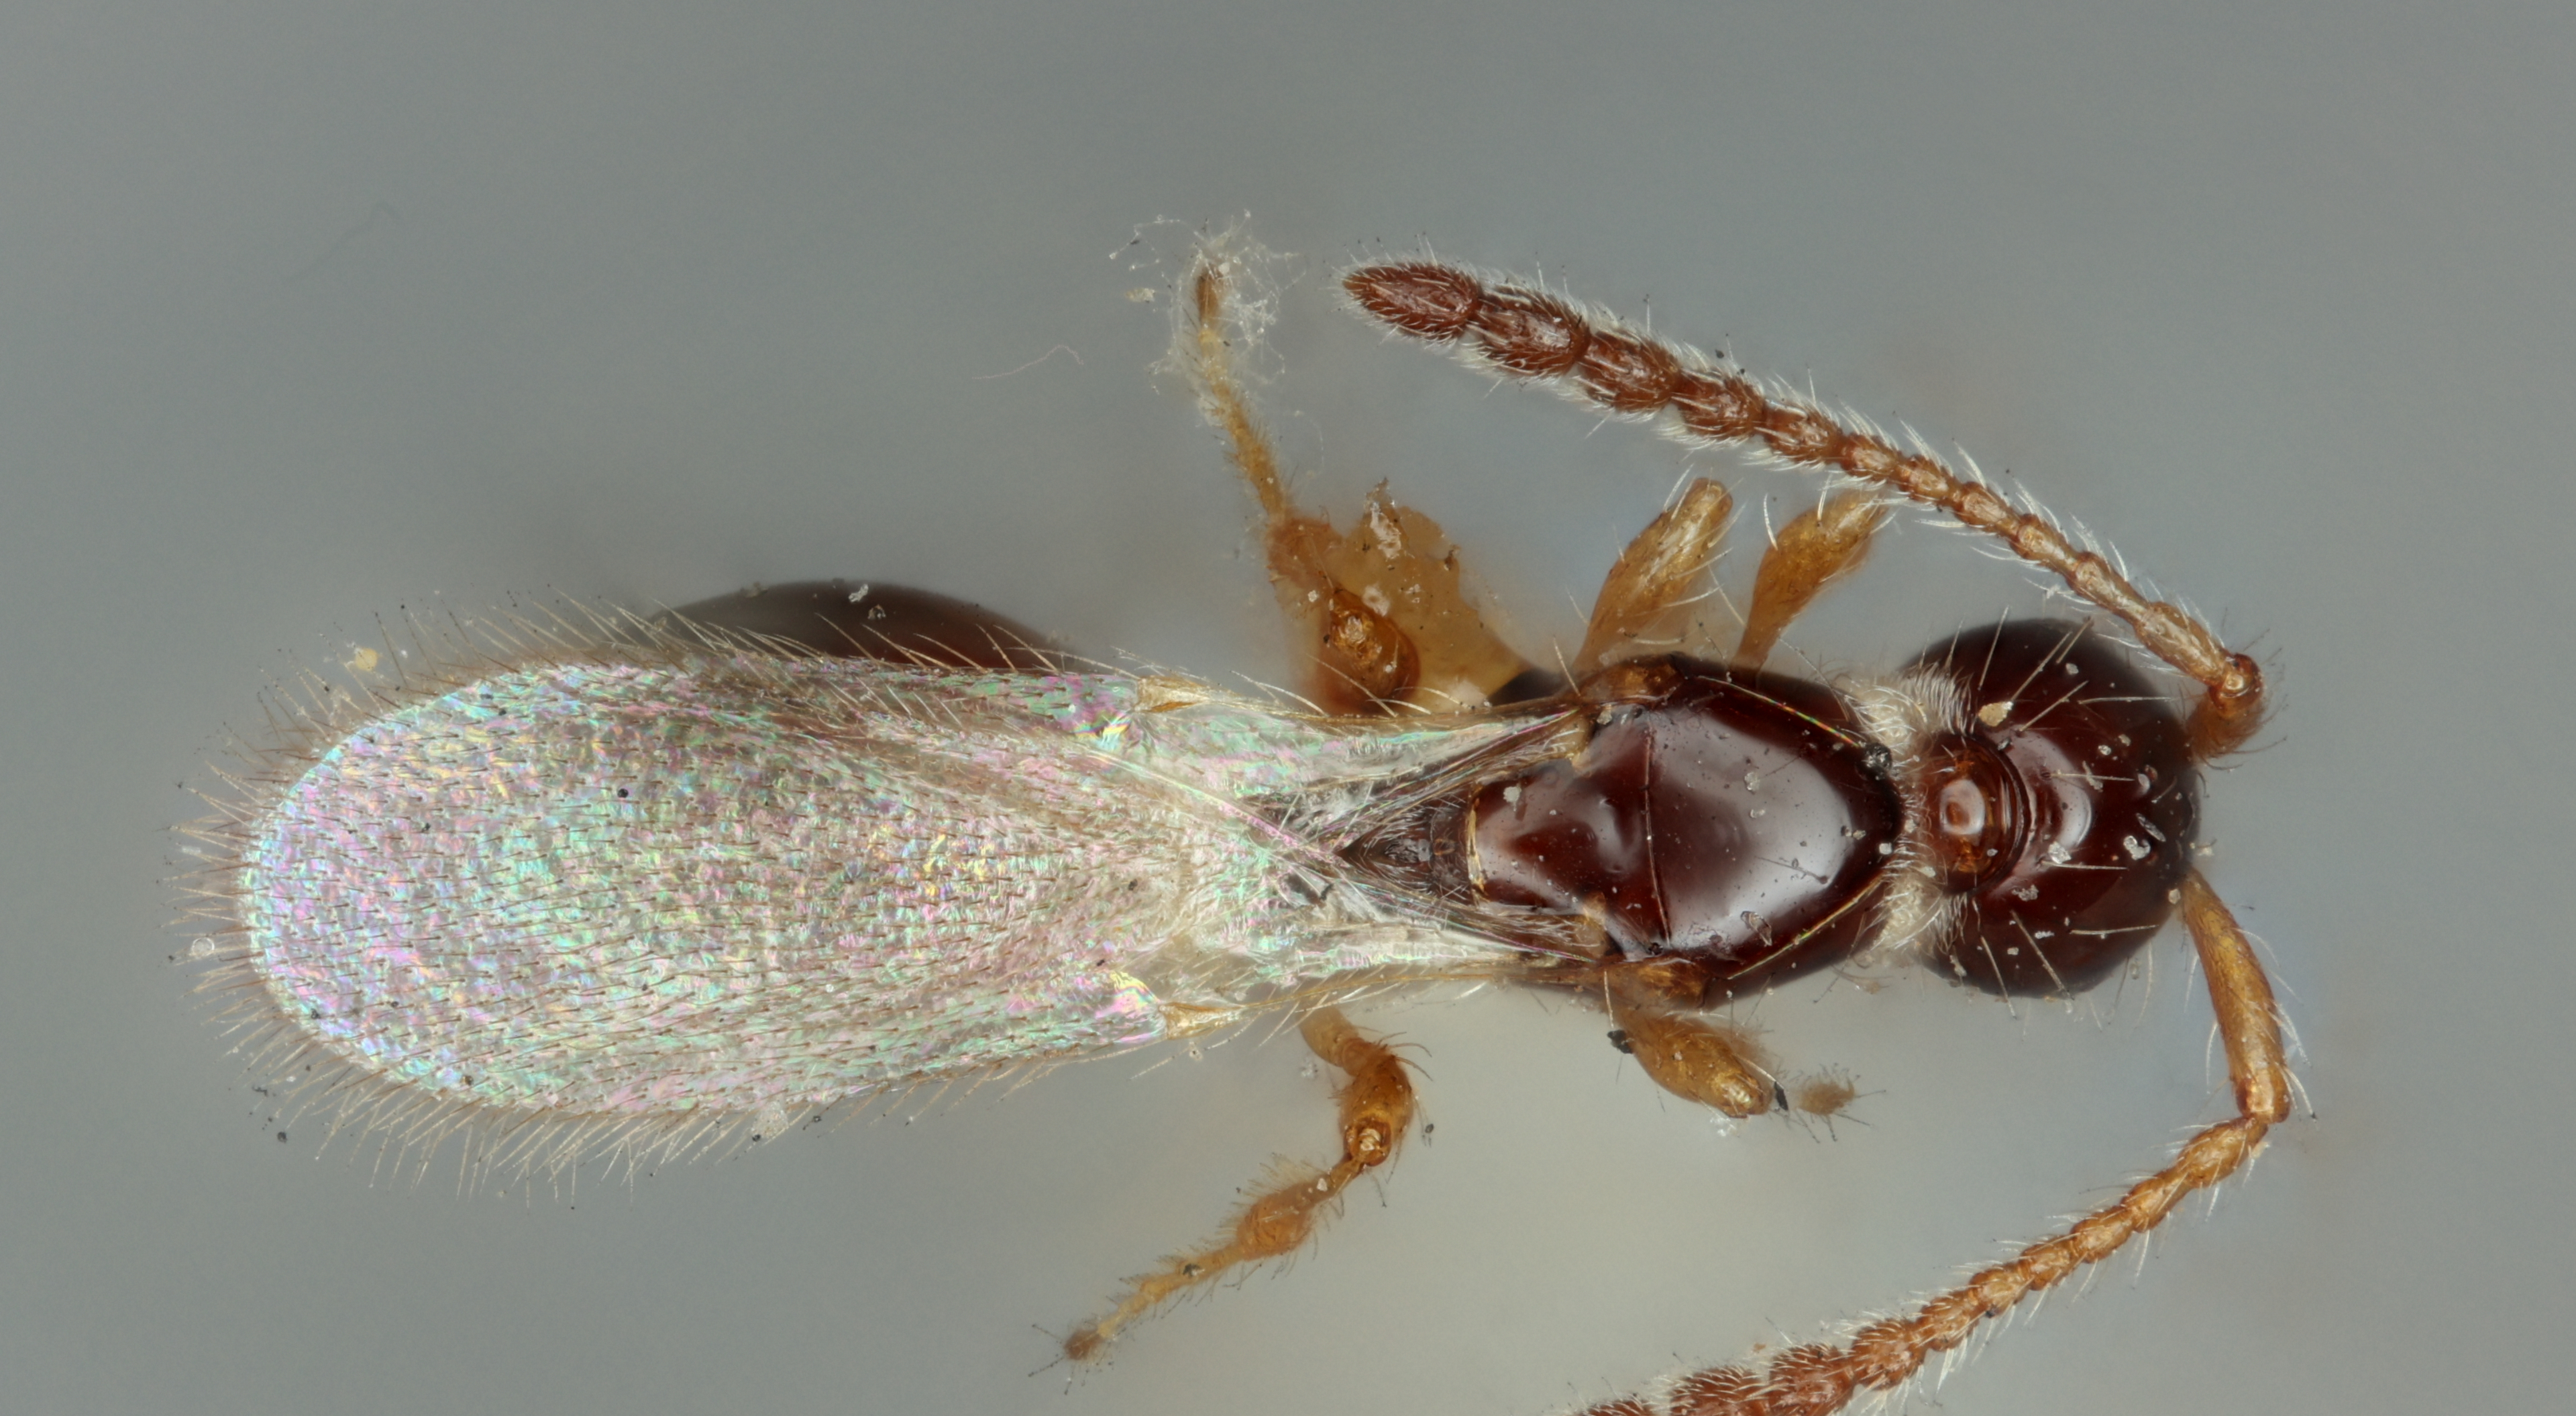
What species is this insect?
Trichopria parkeri
